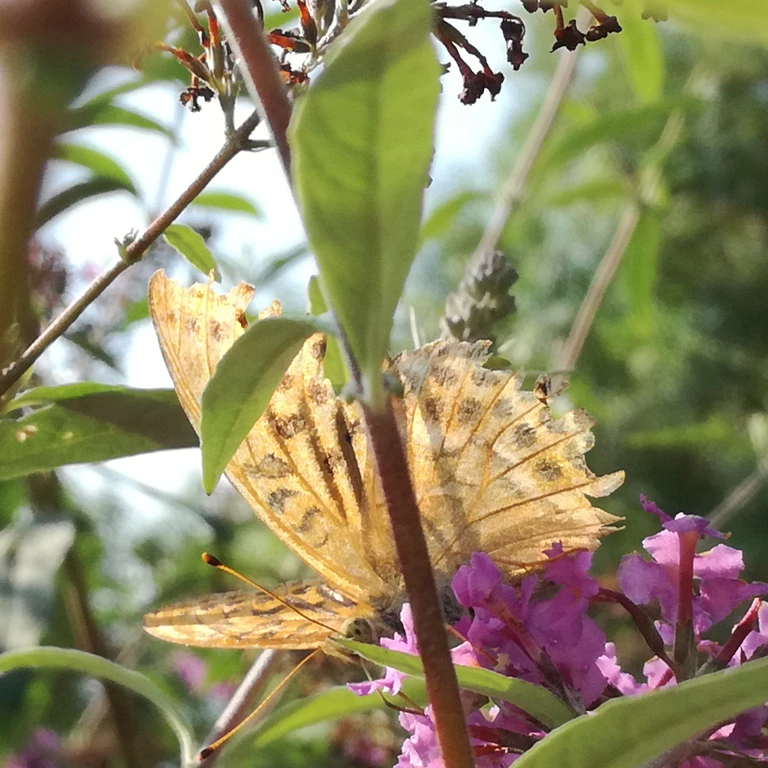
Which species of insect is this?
Argynnis paphia
